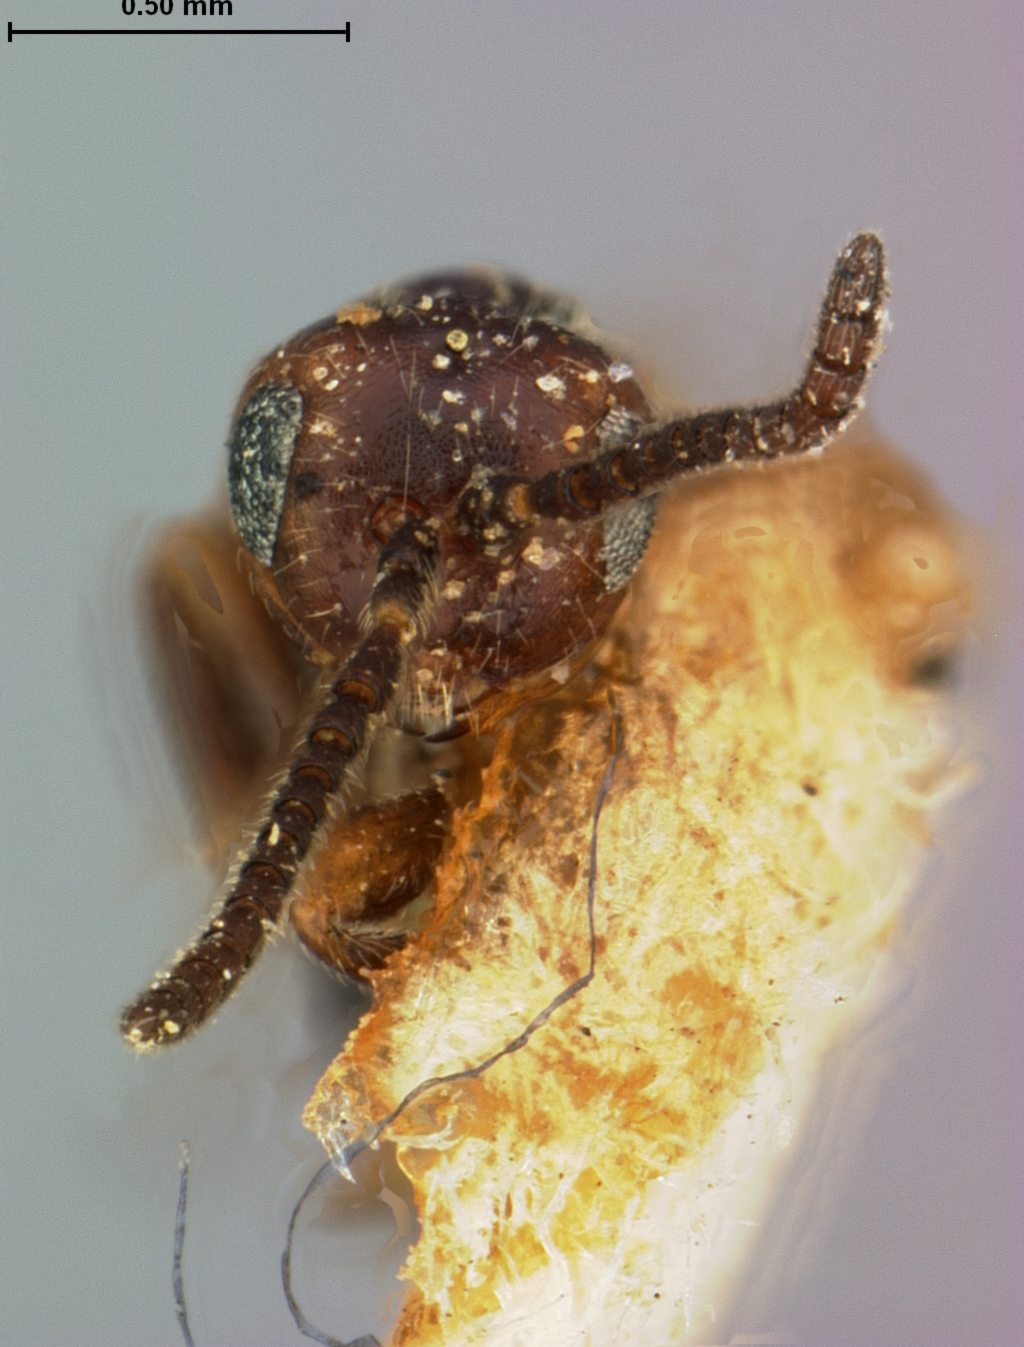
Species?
Xanthoteras mediocre
